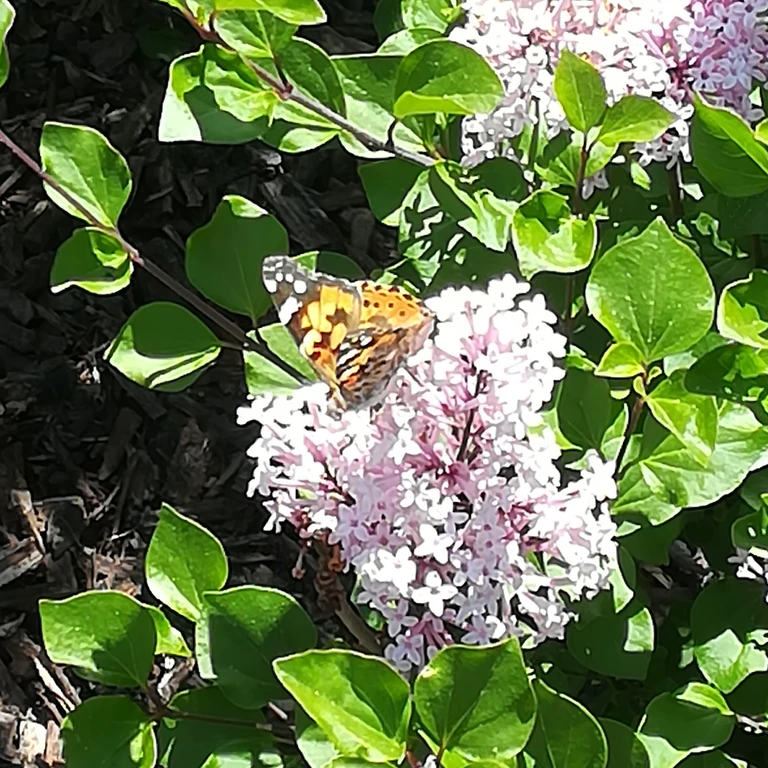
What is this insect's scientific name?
Vanessa cardui
